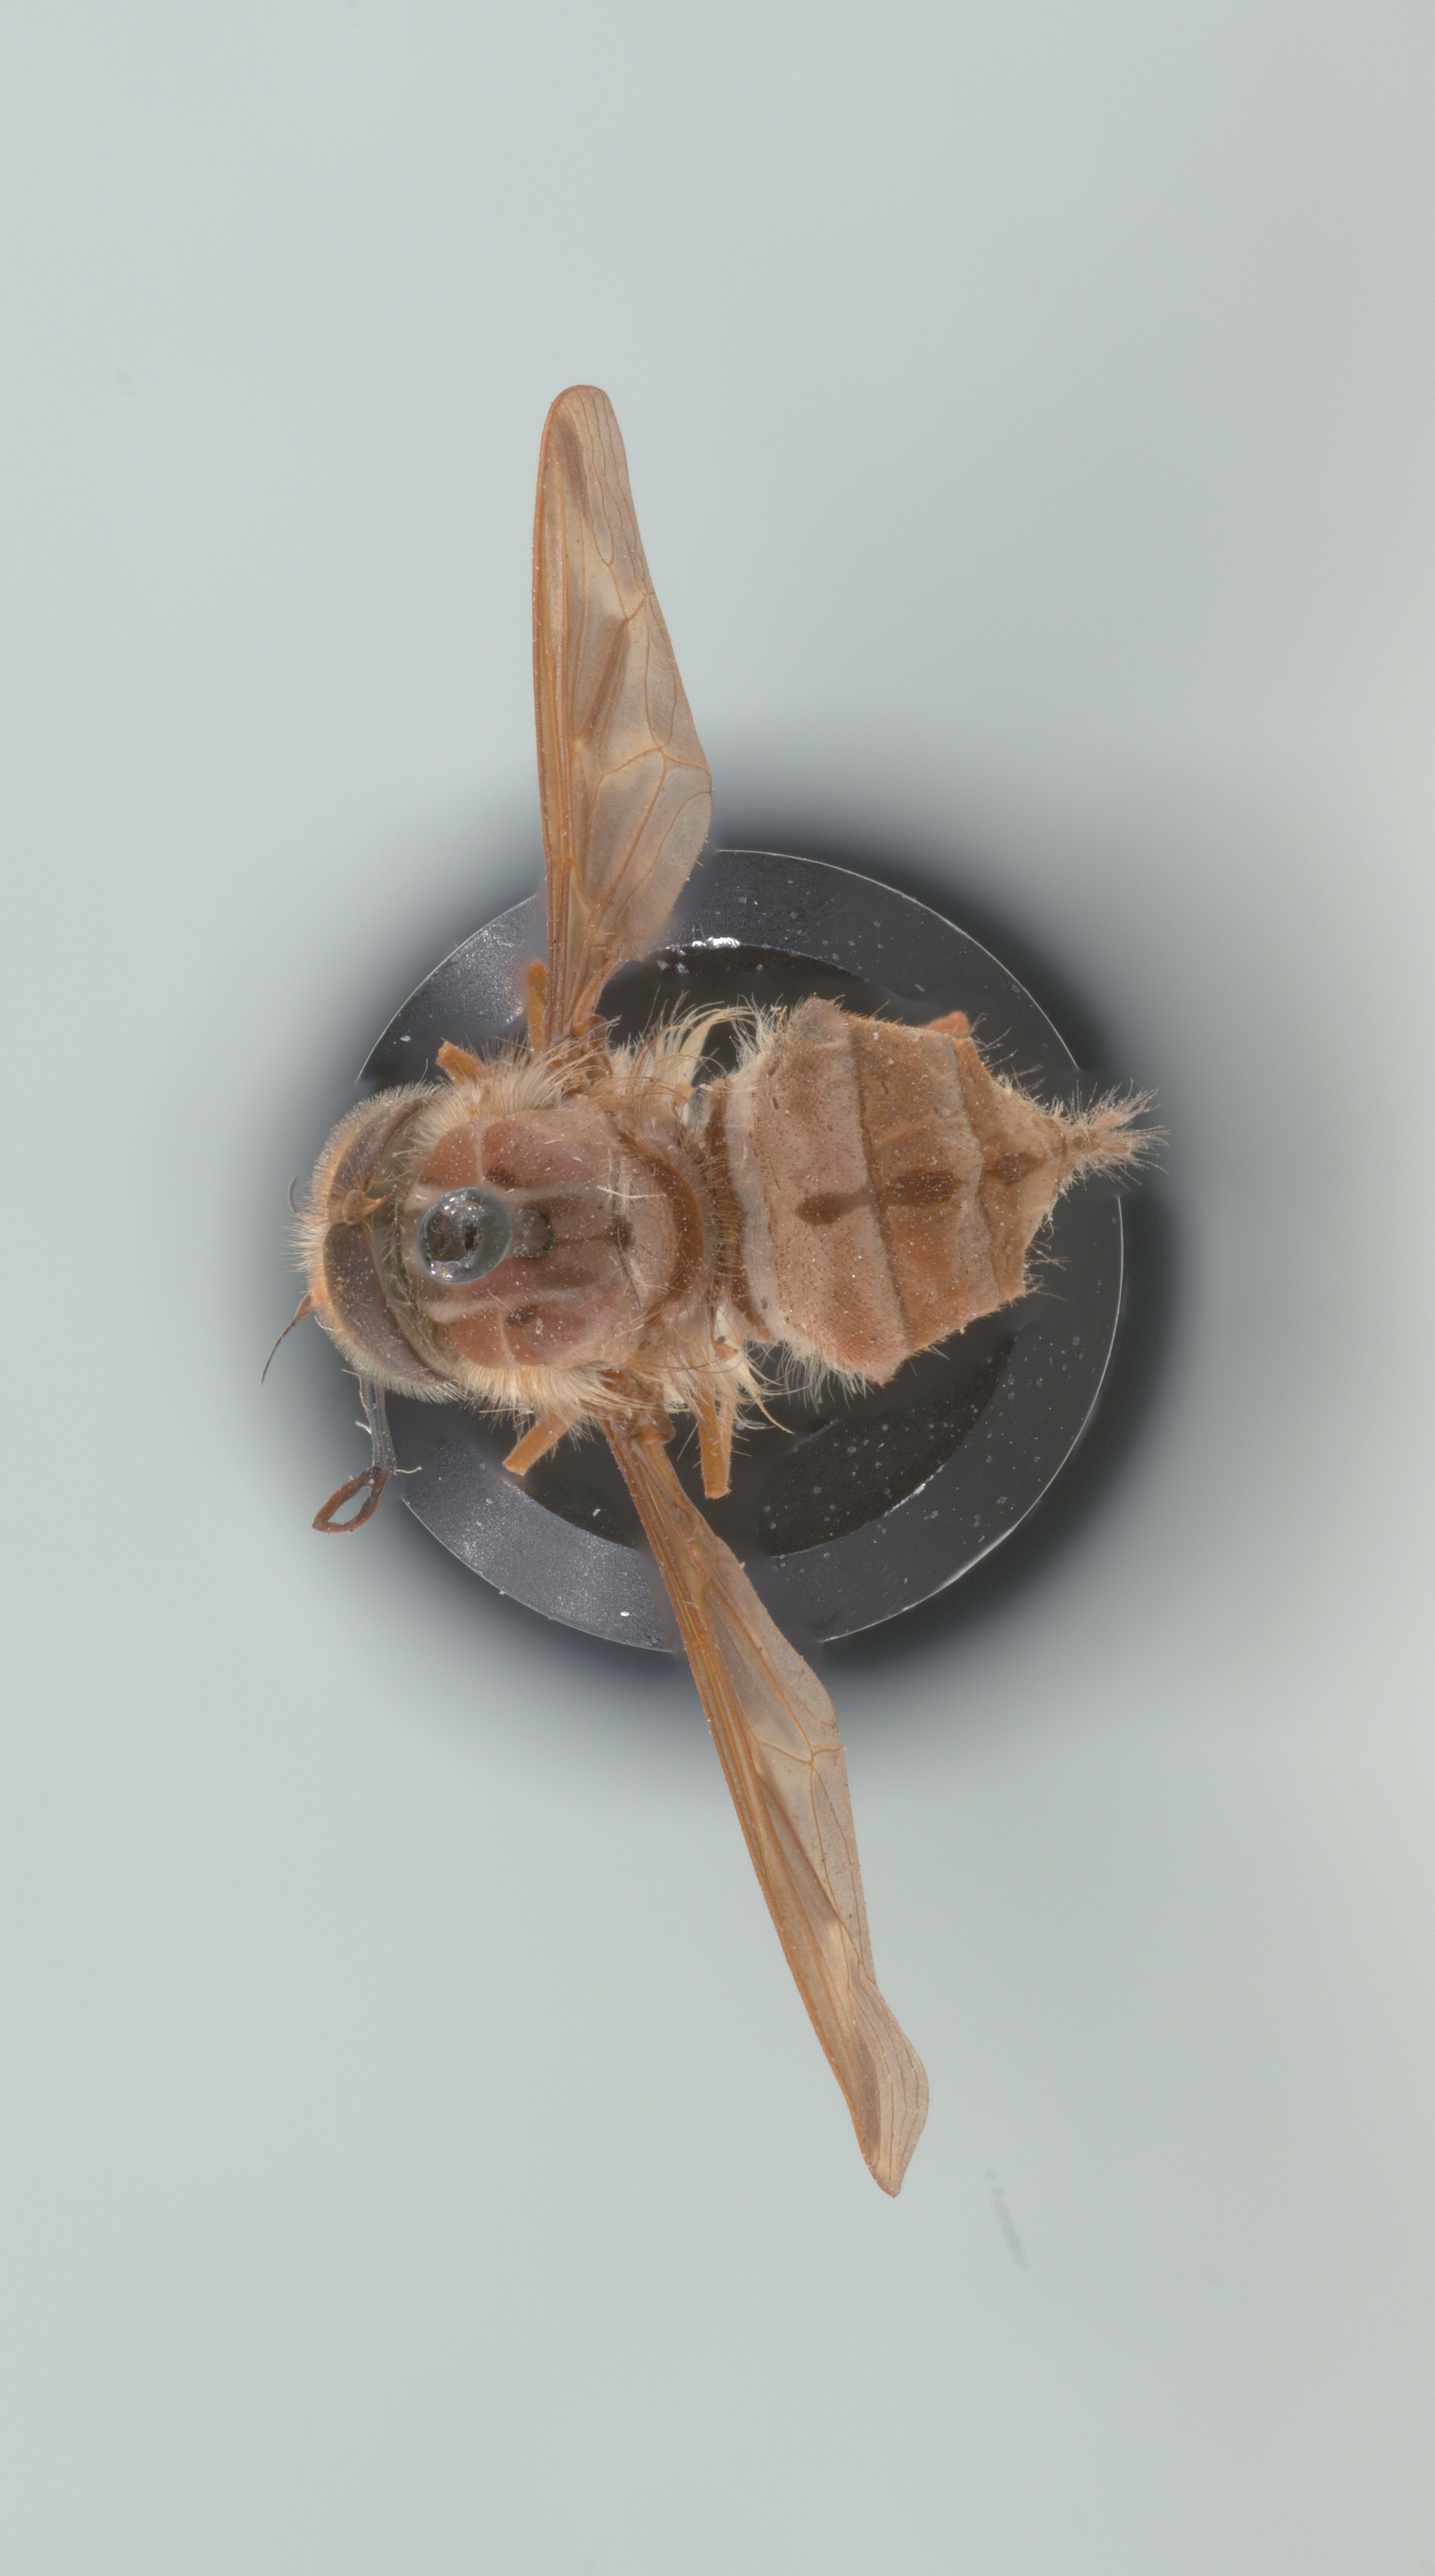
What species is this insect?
Hirmoneura nubipennis (also Trichophthalma nubipennis)
